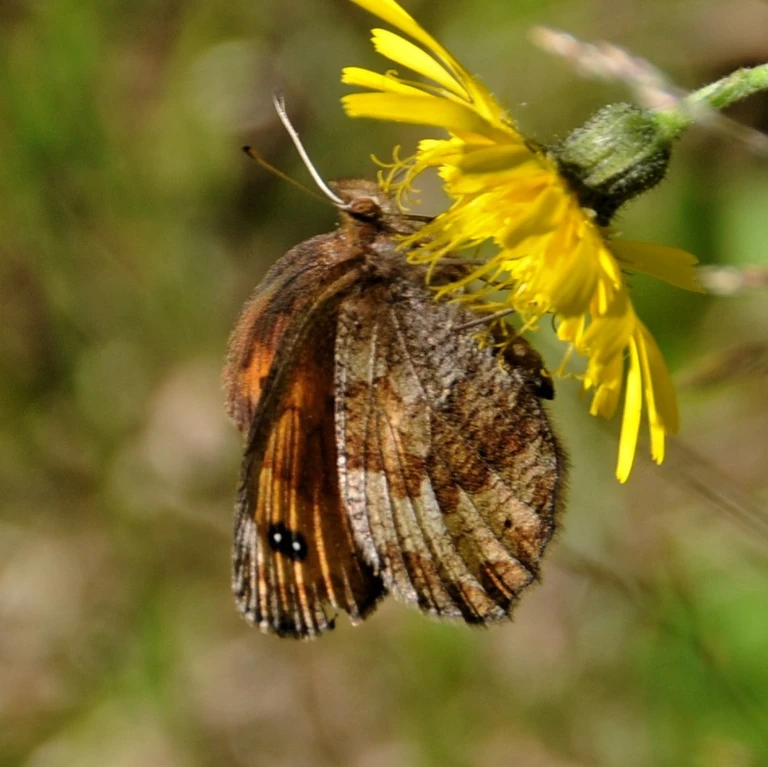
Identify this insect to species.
Erebia pronoe
